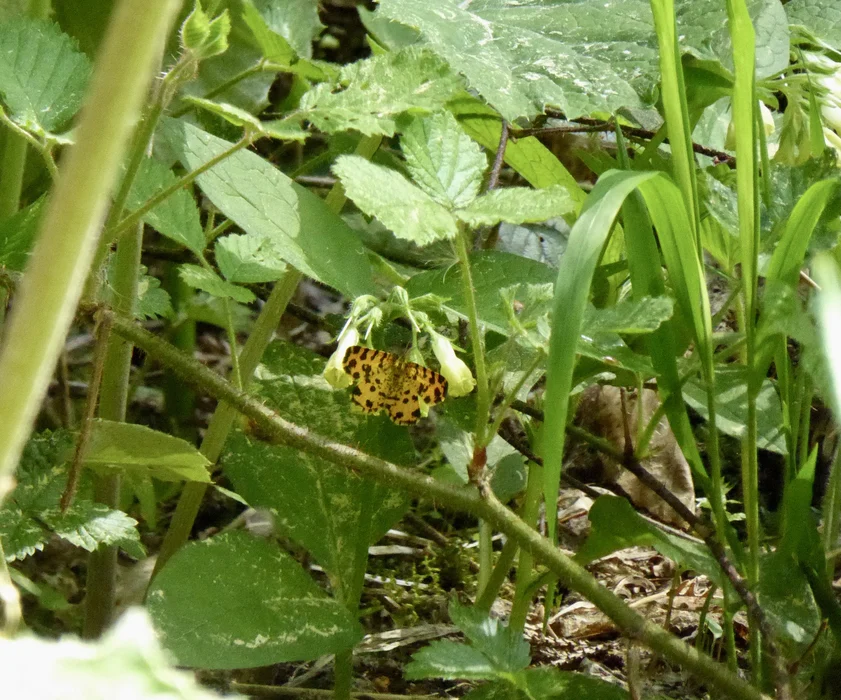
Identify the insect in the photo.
Pseudopanthera macularia
